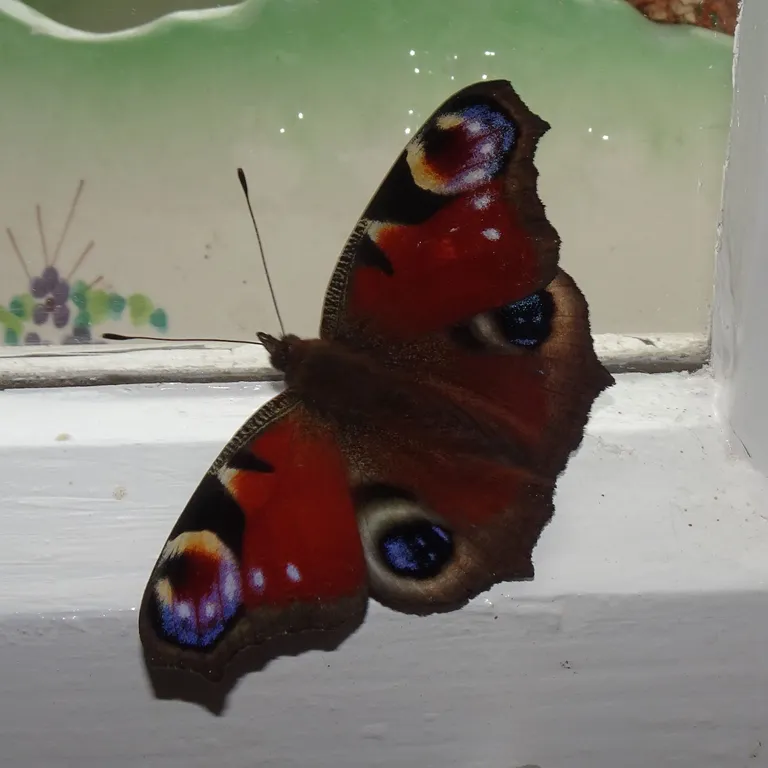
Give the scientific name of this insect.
Aglais io
